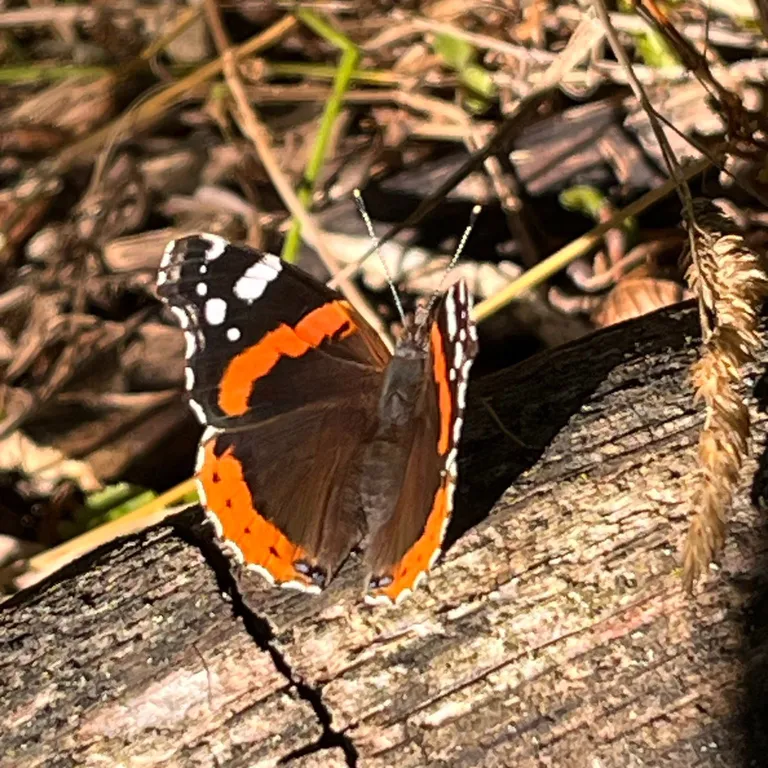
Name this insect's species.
Vanessa atalanta
